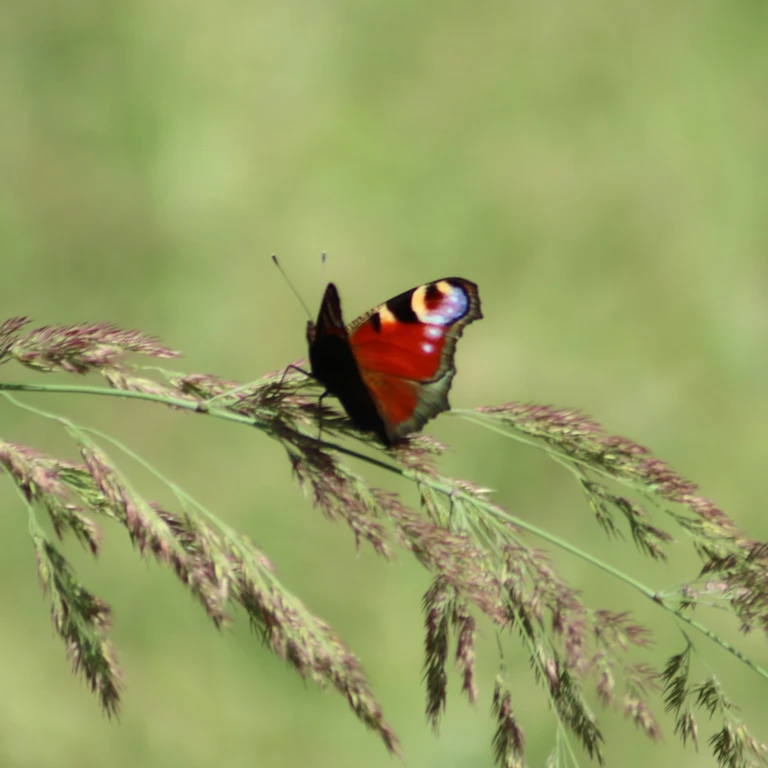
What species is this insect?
Aglais io
